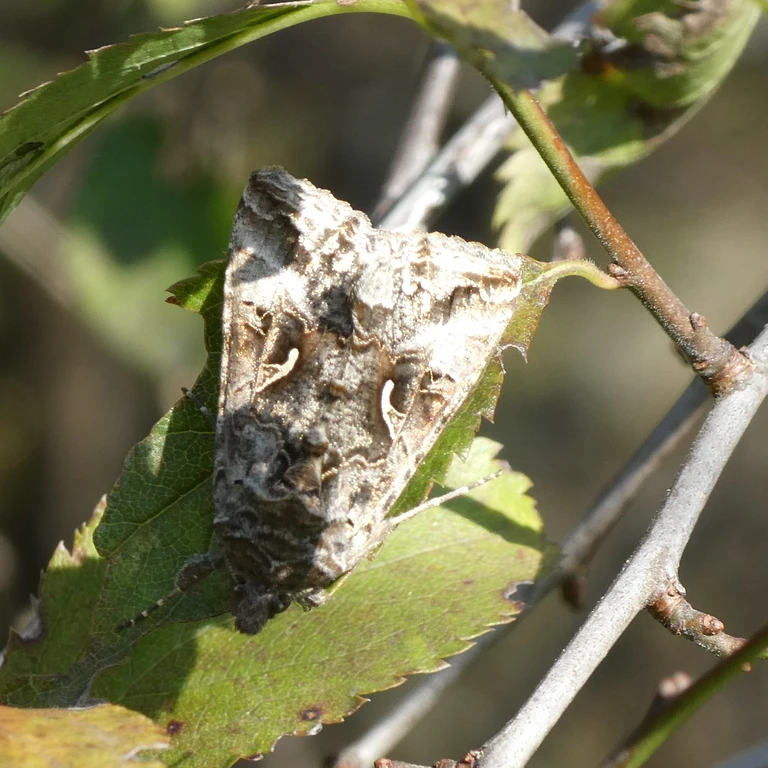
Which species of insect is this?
Autographa gamma
